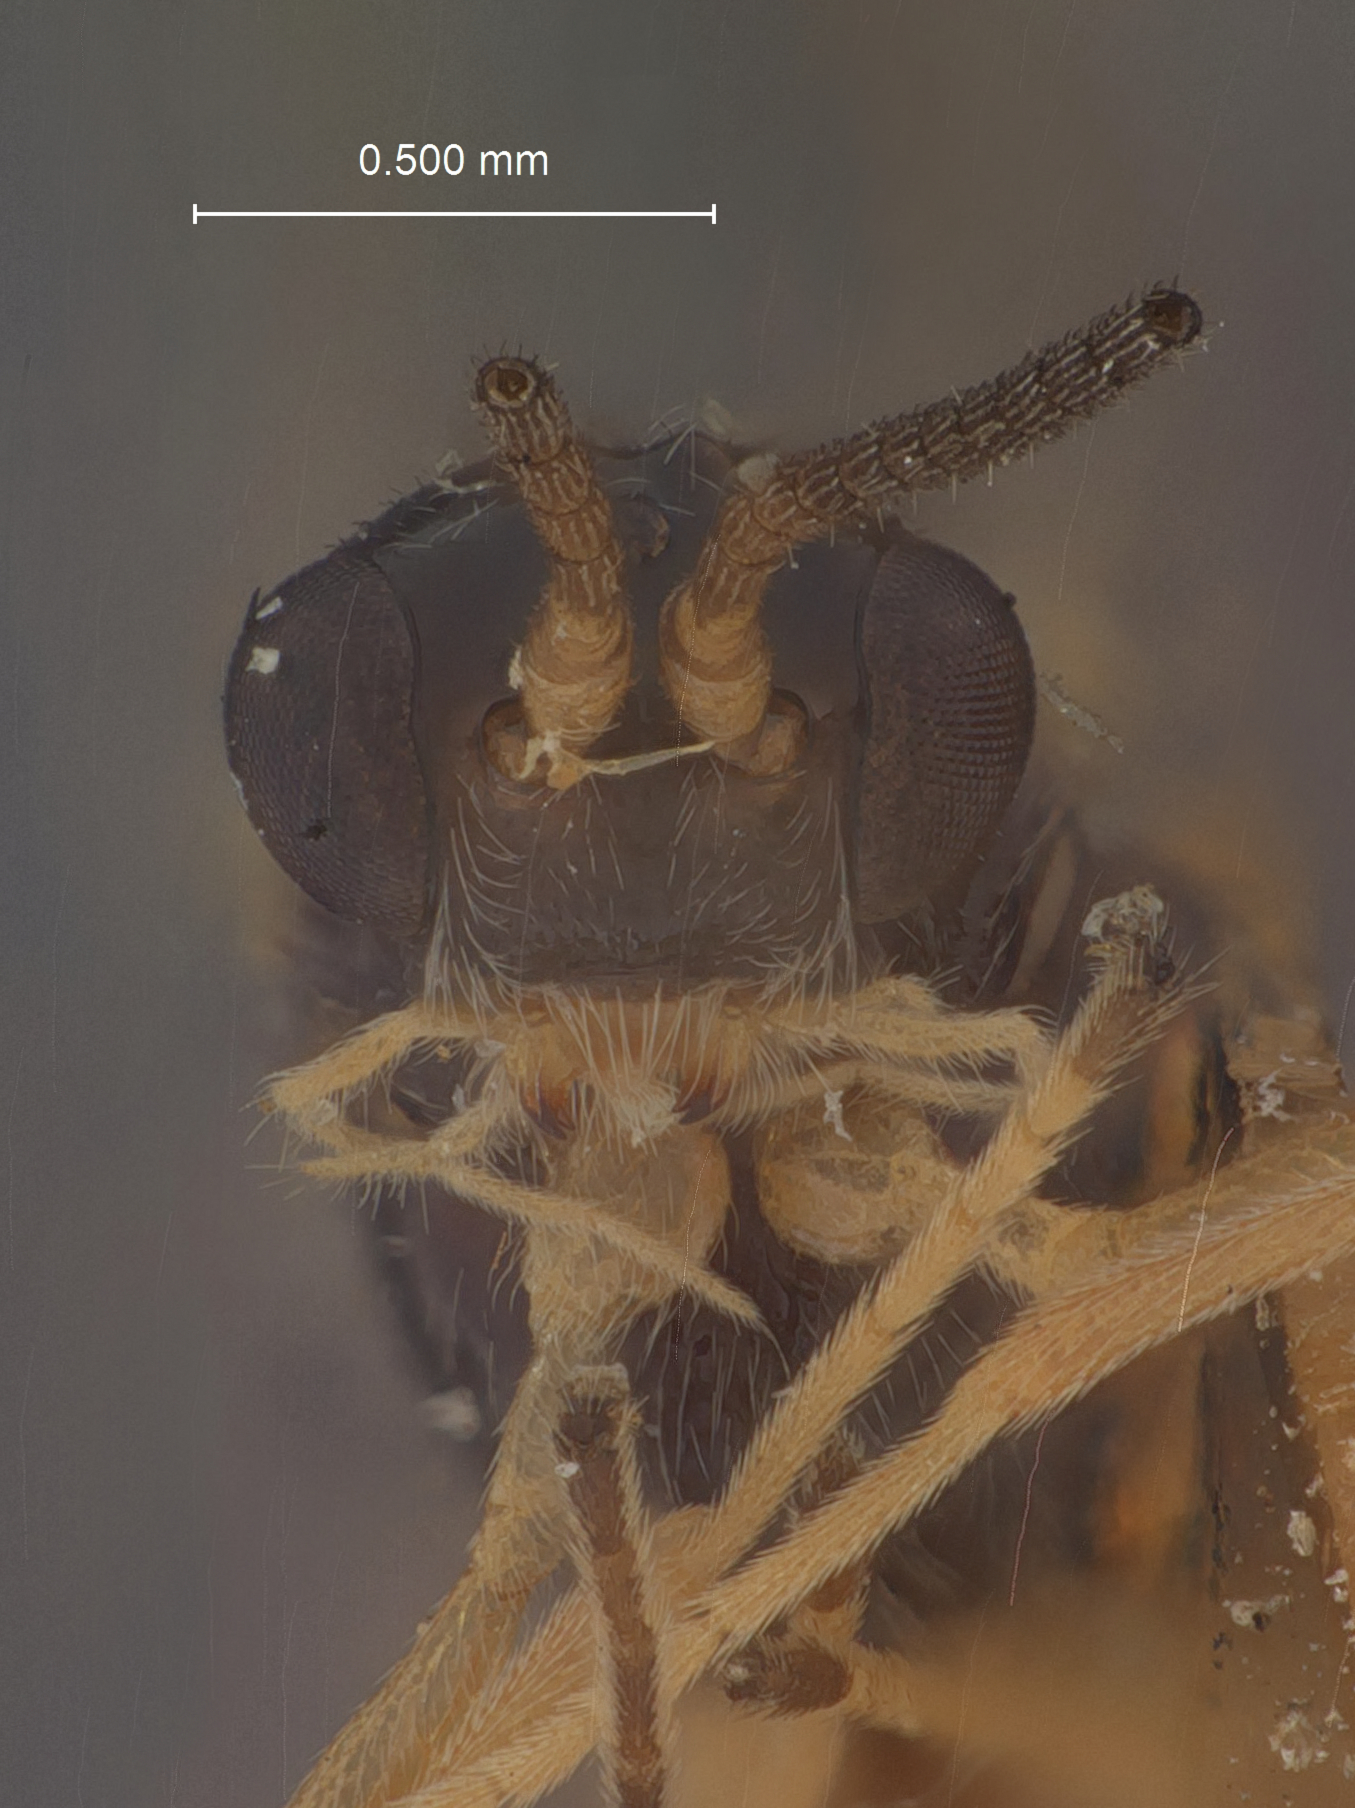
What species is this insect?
Phanomeris phyllotomae
